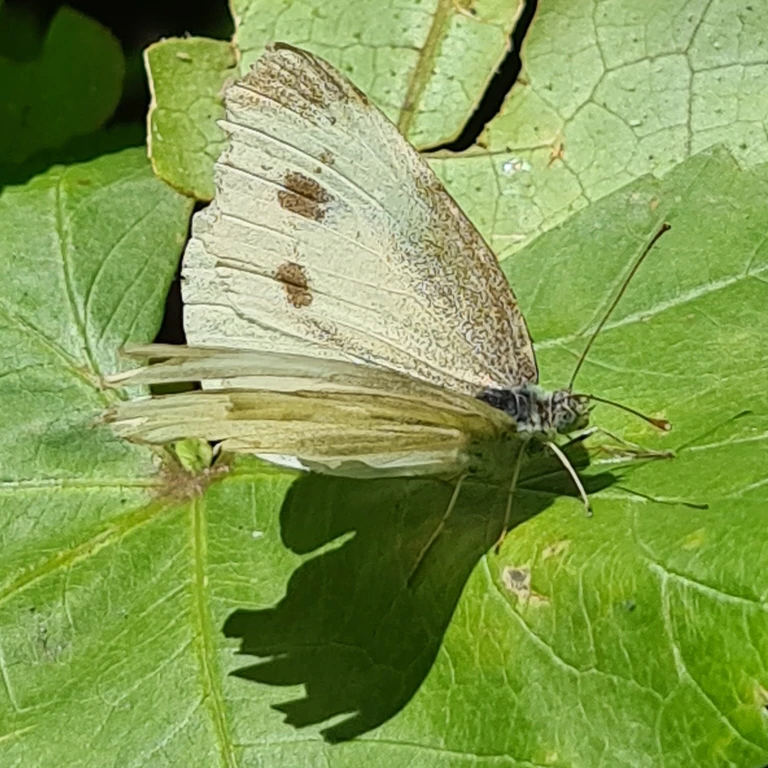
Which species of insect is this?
Pieris rapae
